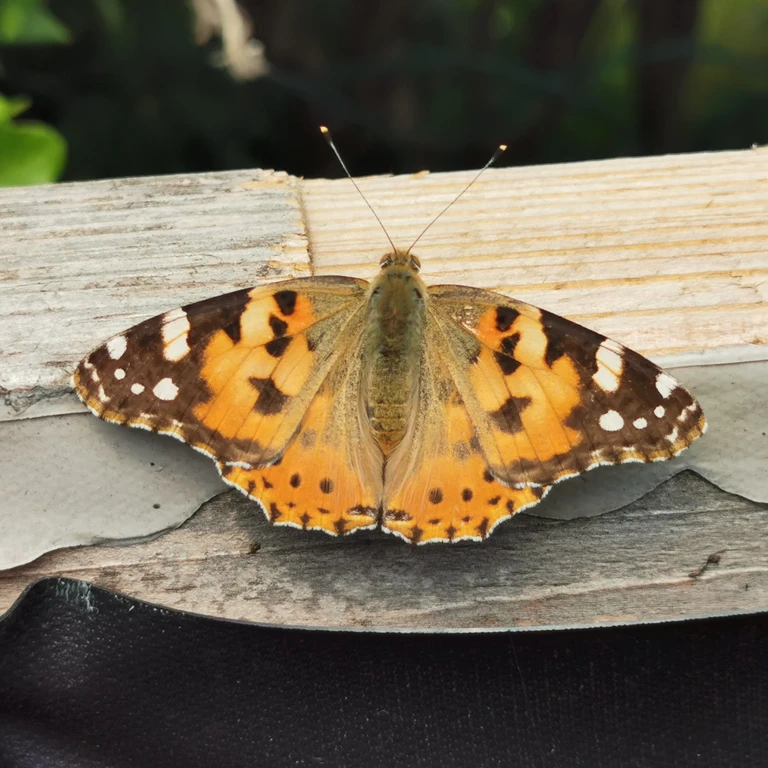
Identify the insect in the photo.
Vanessa cardui
